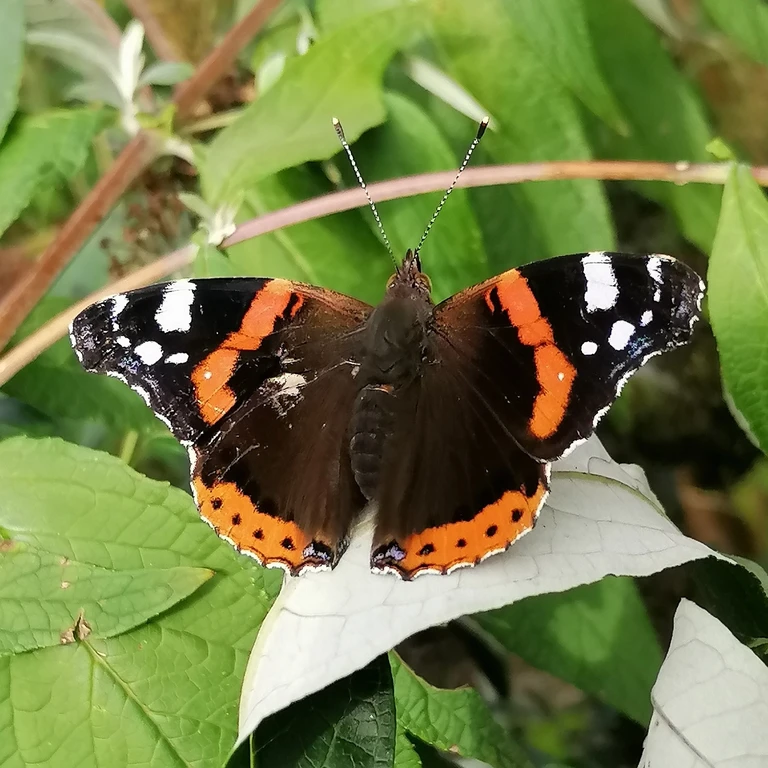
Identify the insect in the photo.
Vanessa atalanta
